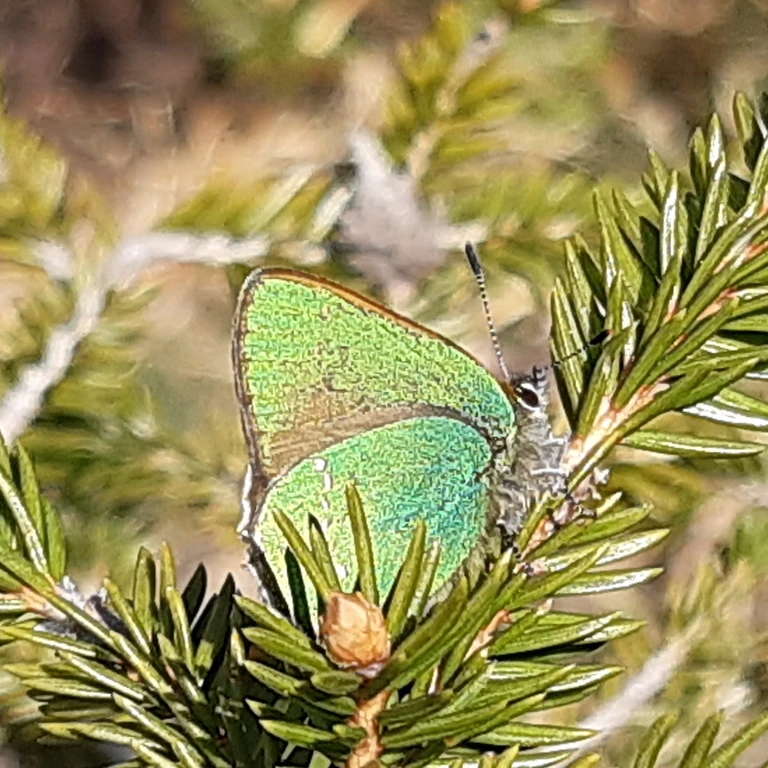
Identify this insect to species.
Callophrys rubi
